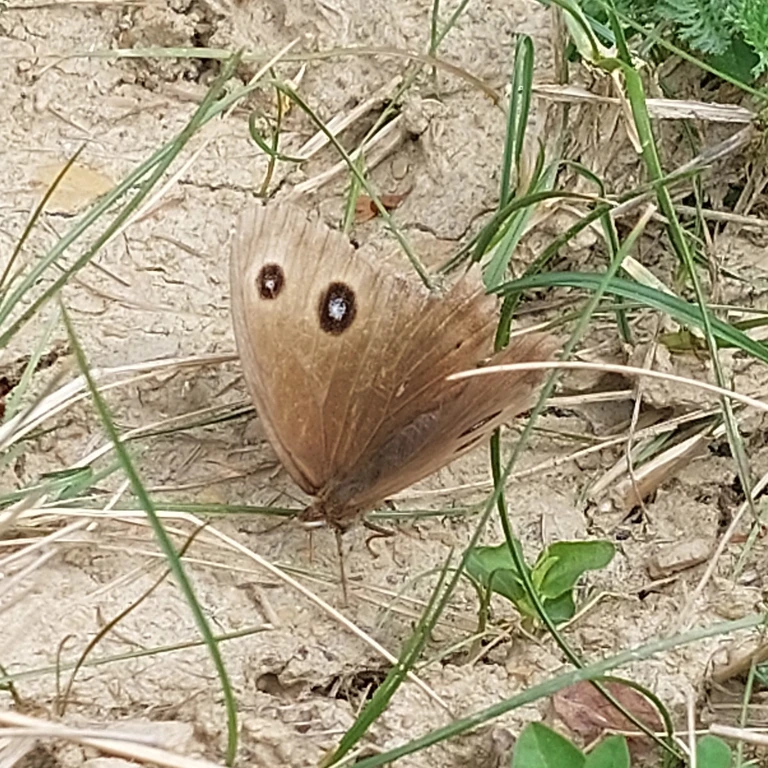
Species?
Minois dryas
